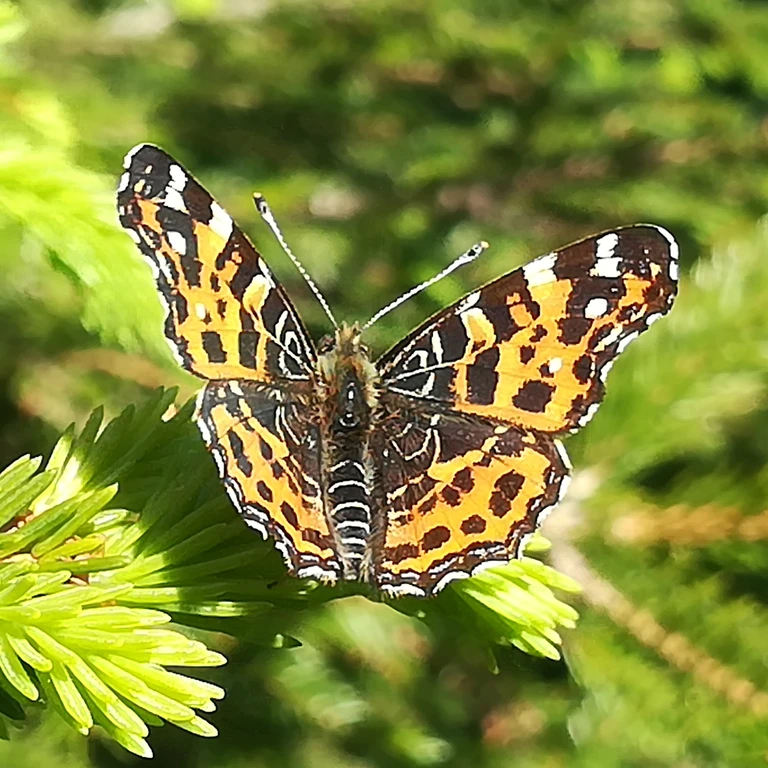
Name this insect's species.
Araschnia levana
